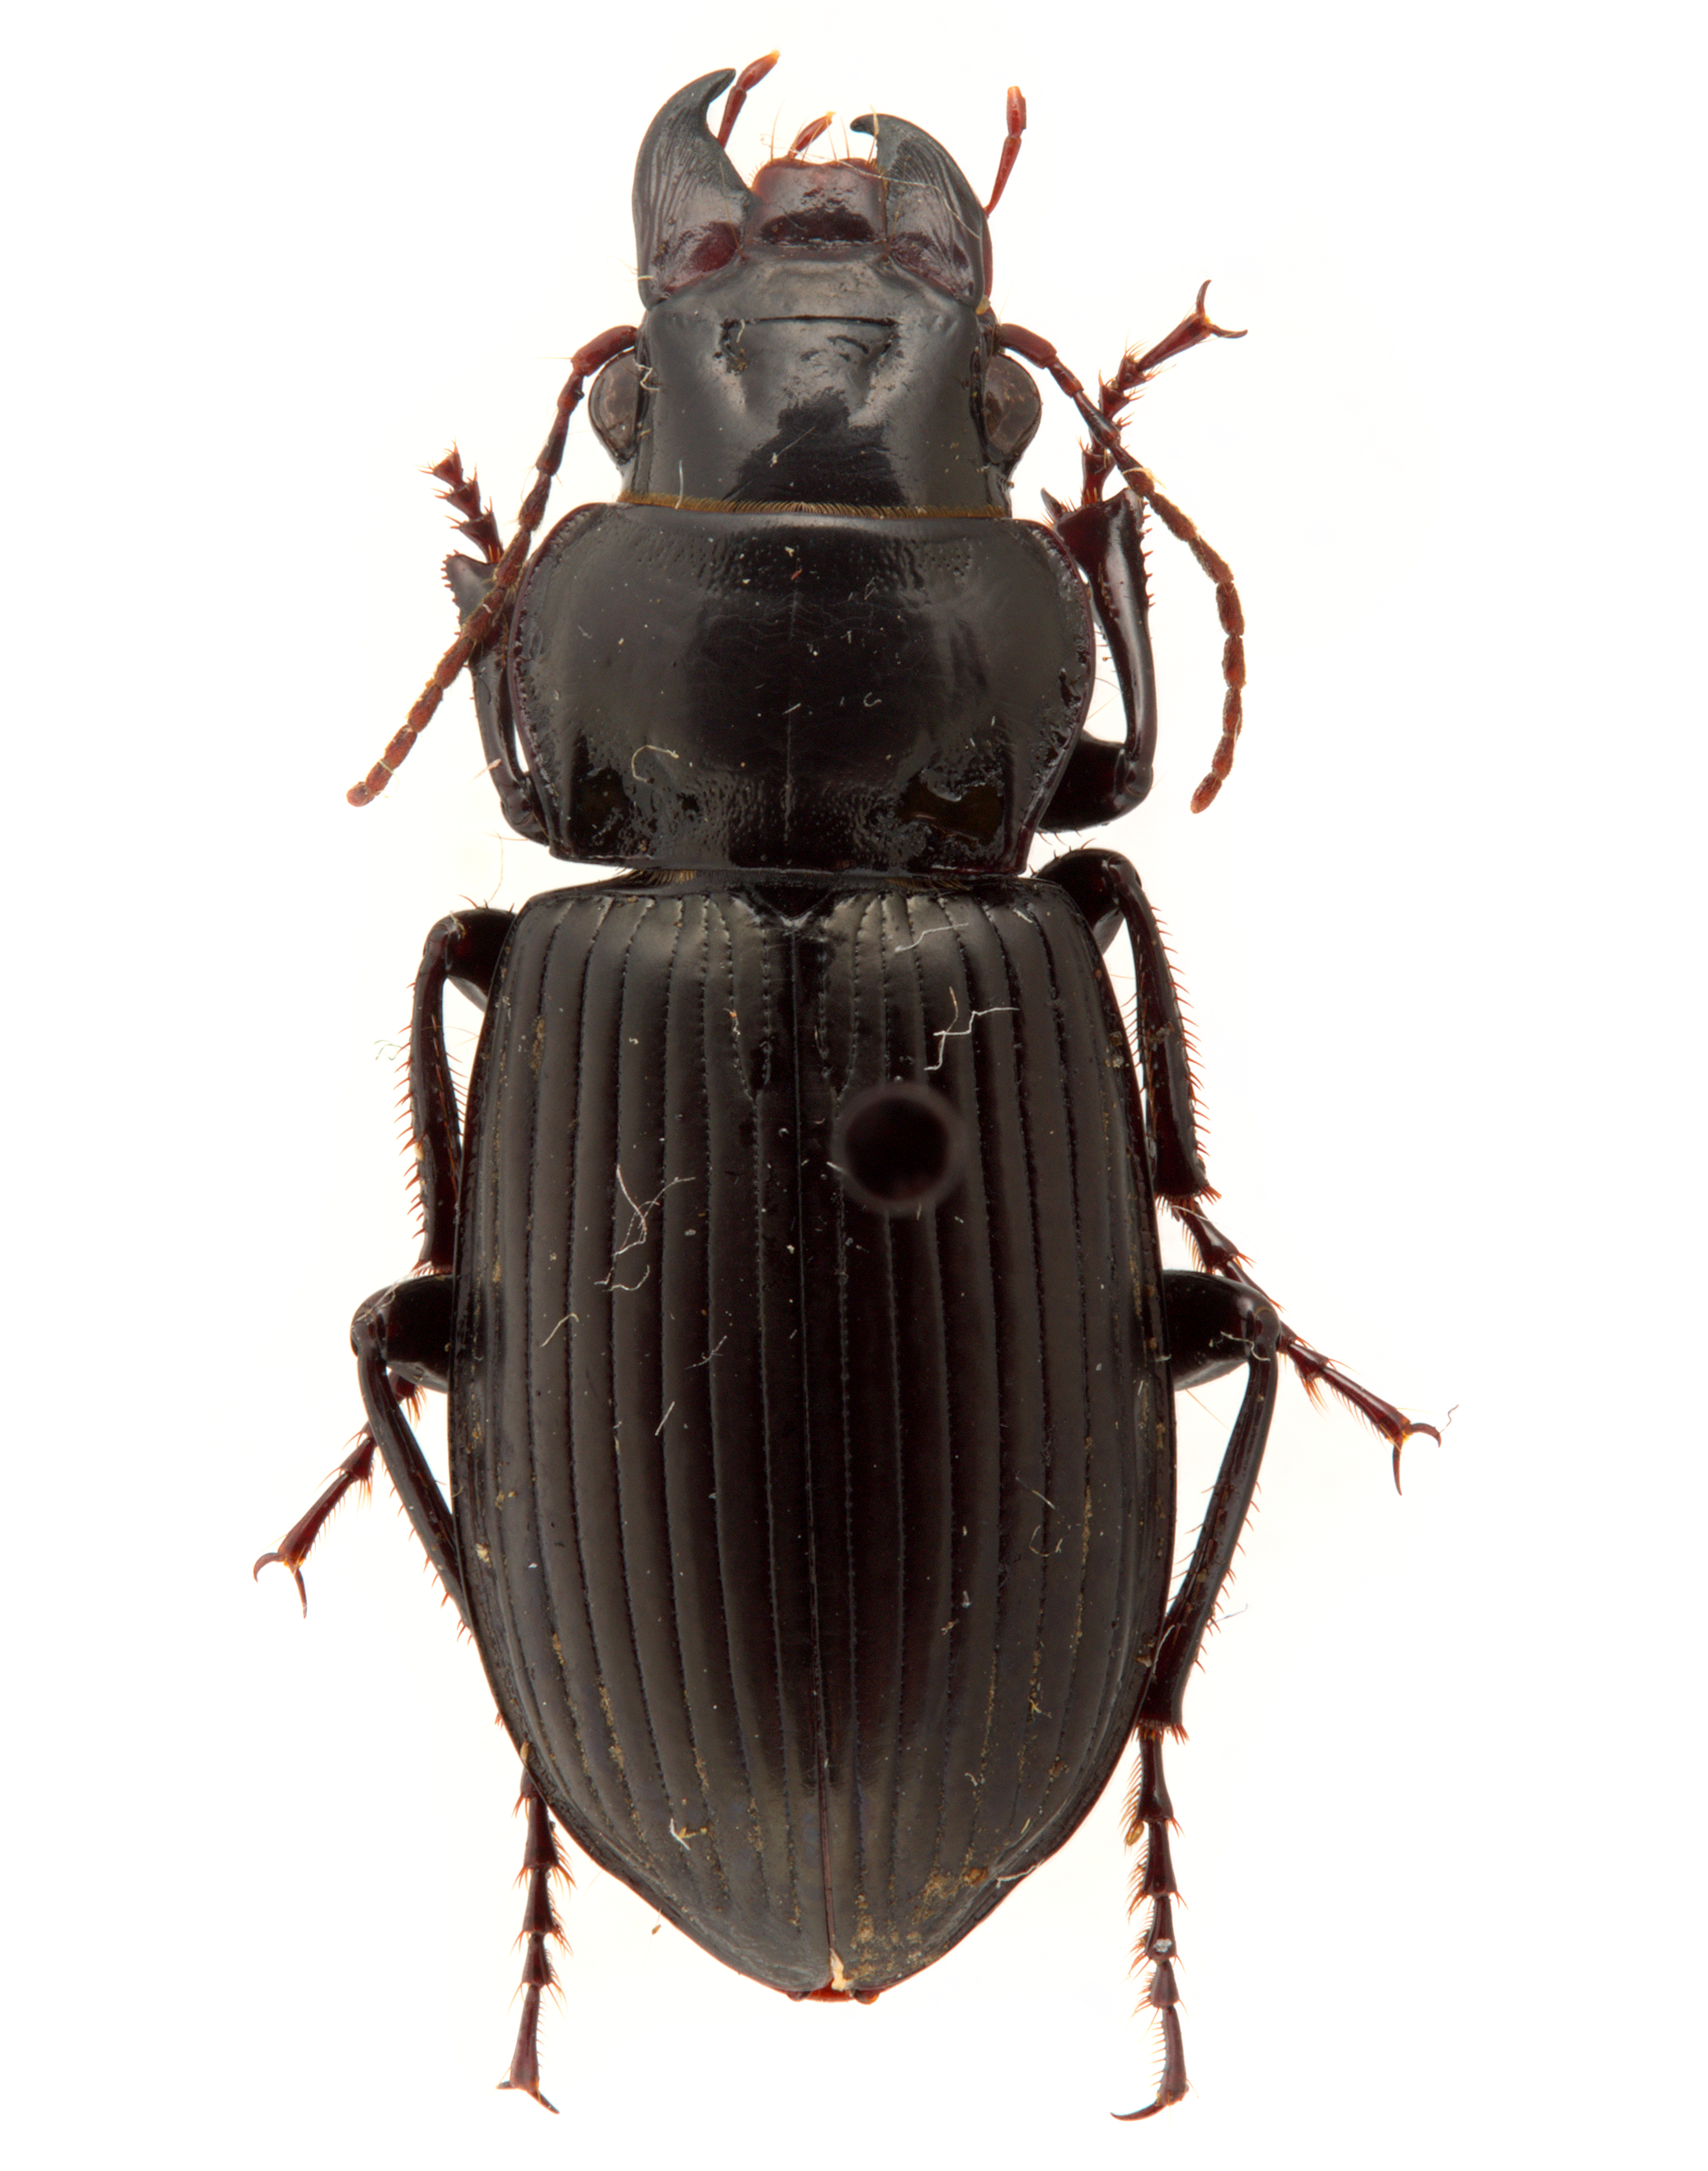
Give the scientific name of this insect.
Amara gigantea
